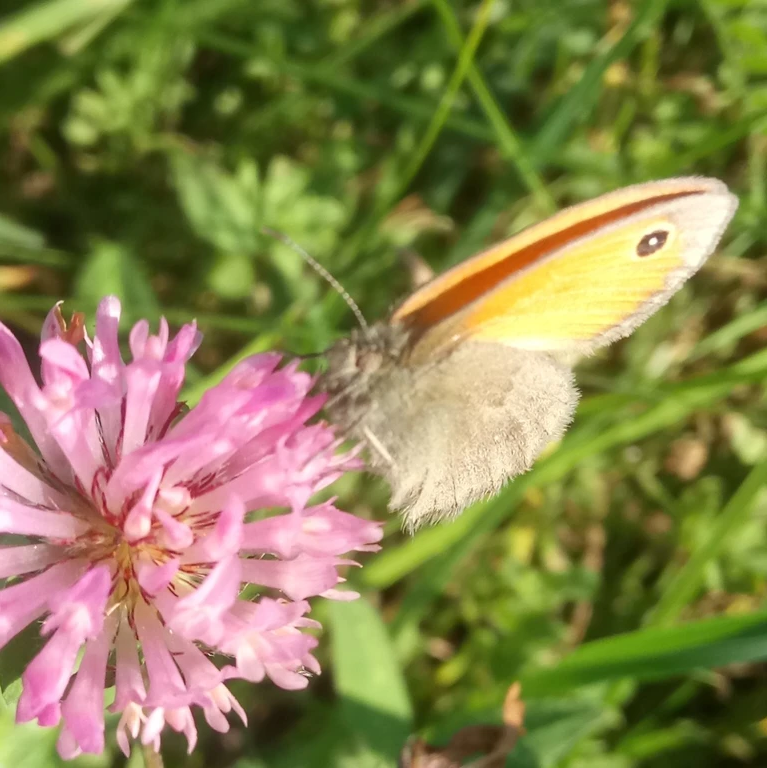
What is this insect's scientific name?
Coenonympha pamphilus
